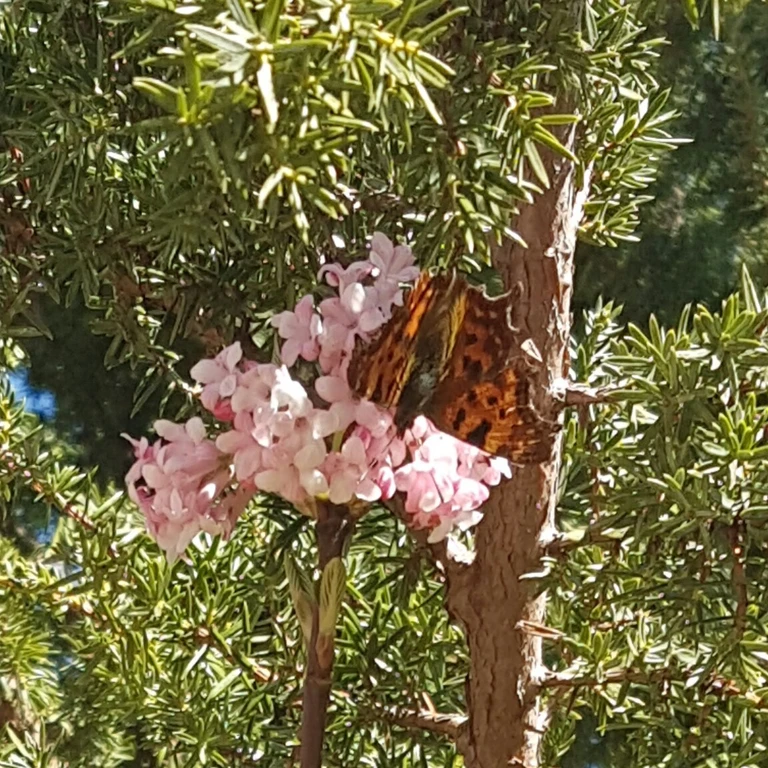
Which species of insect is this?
Polygonia c-album
